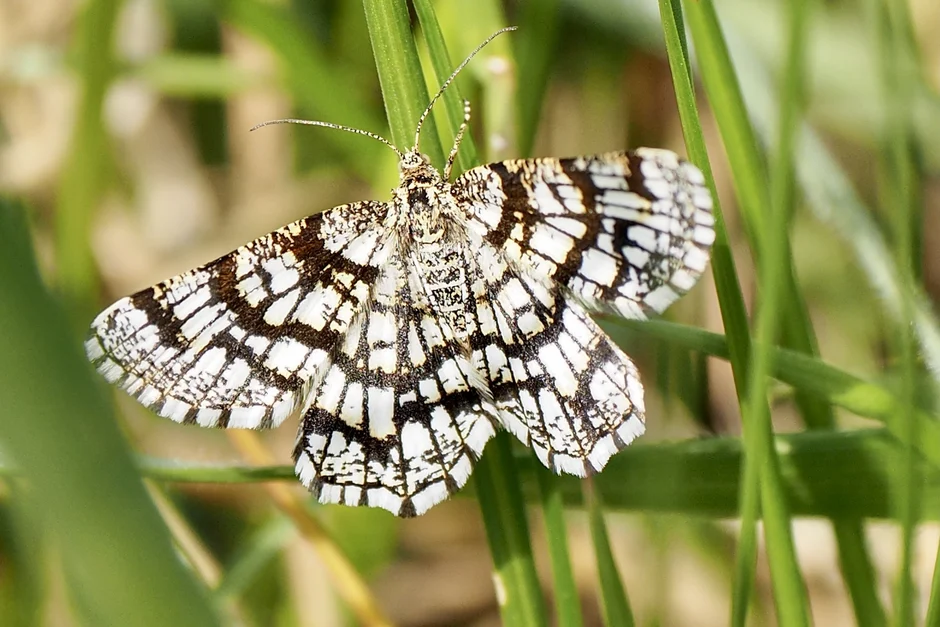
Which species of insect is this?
Chiasmia clathrata
